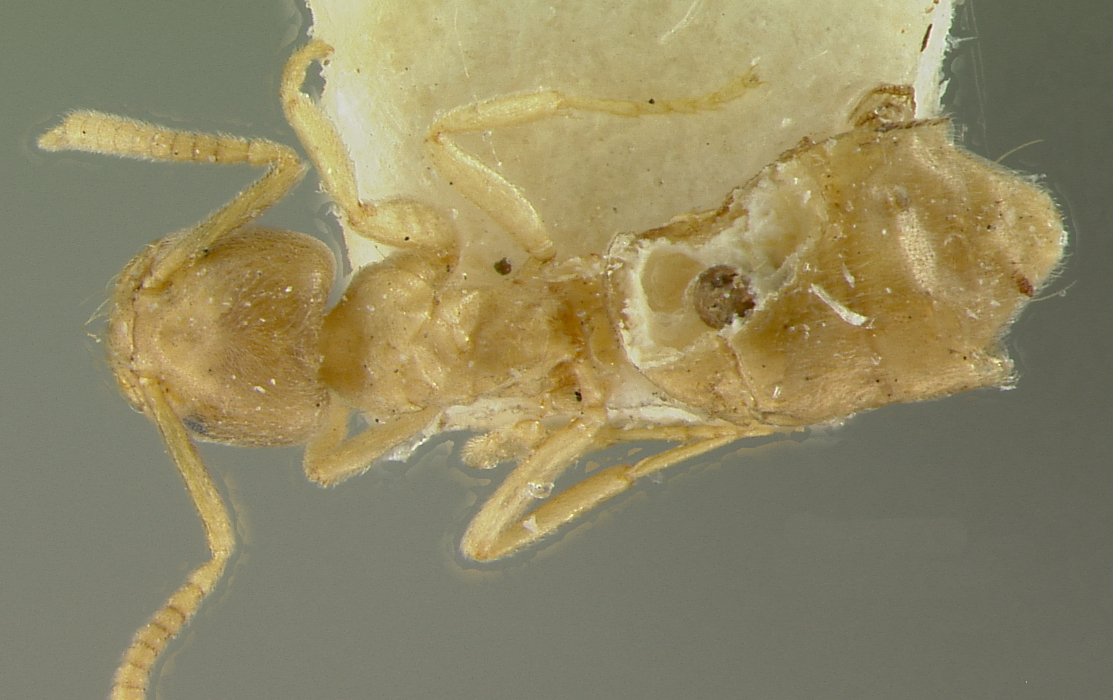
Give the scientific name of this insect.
Bothriomyrmex crosi
